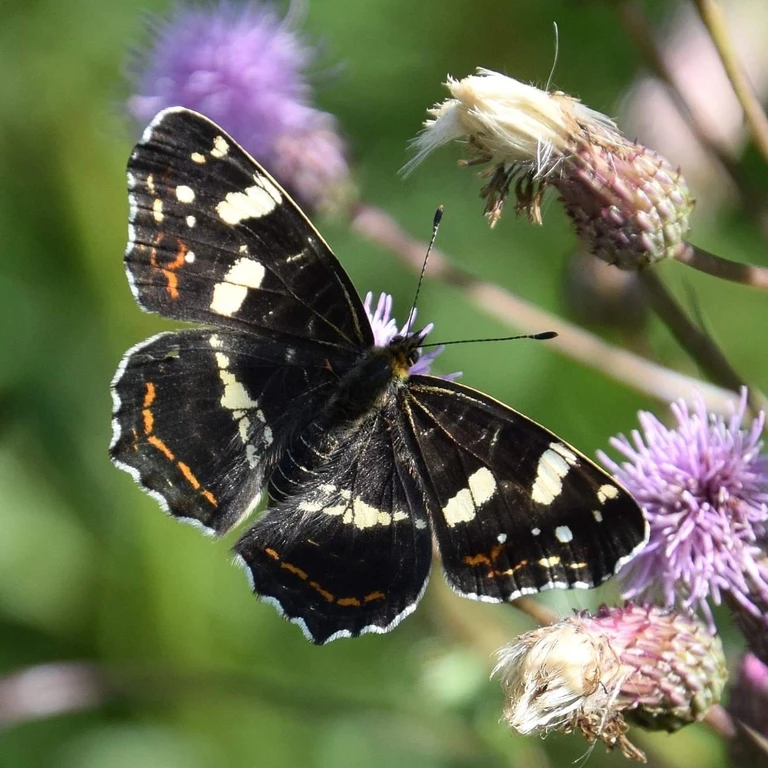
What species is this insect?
Araschnia levana
